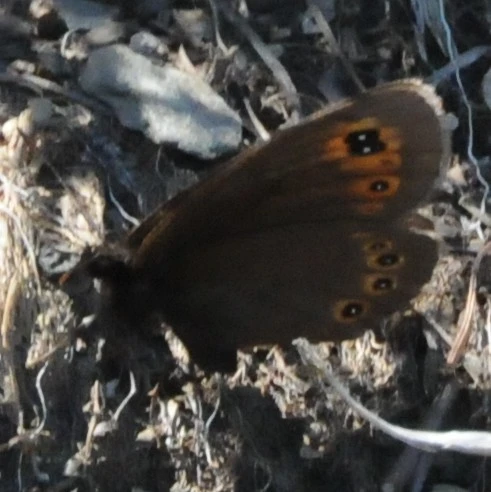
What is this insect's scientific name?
Erebia medusa
